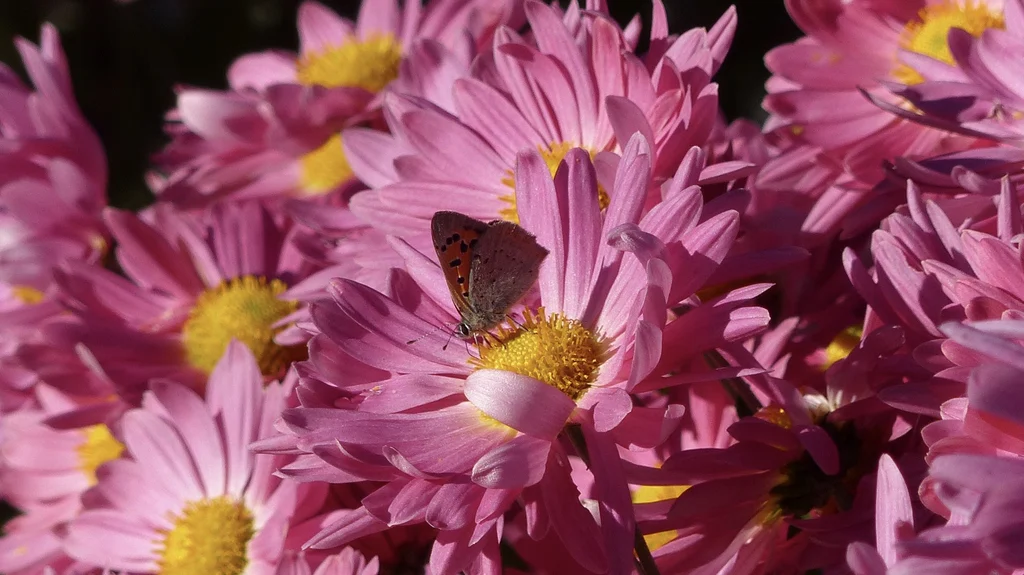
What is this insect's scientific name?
Lycaena phlaeas
